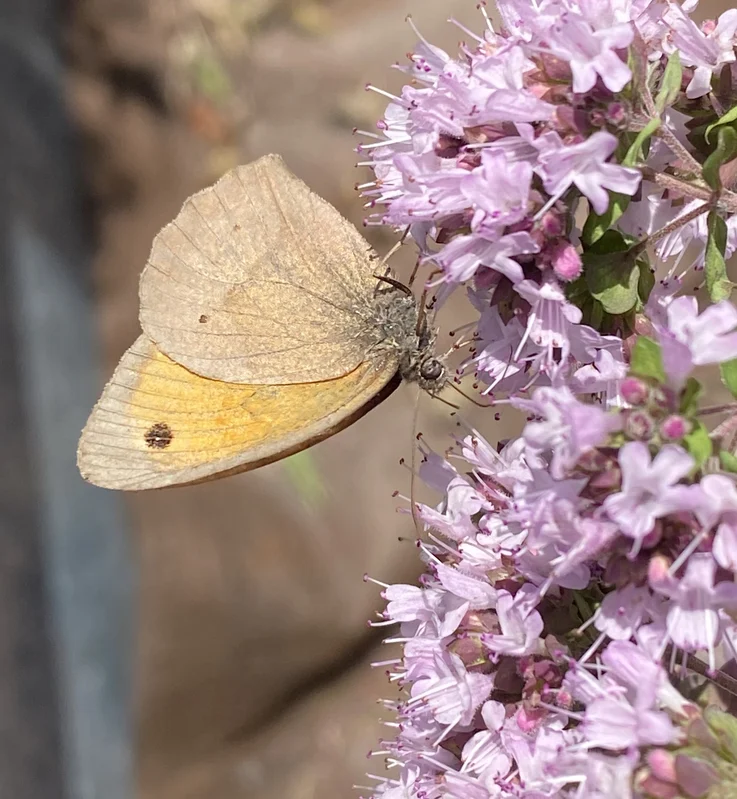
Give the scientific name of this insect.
Maniola jurtina
